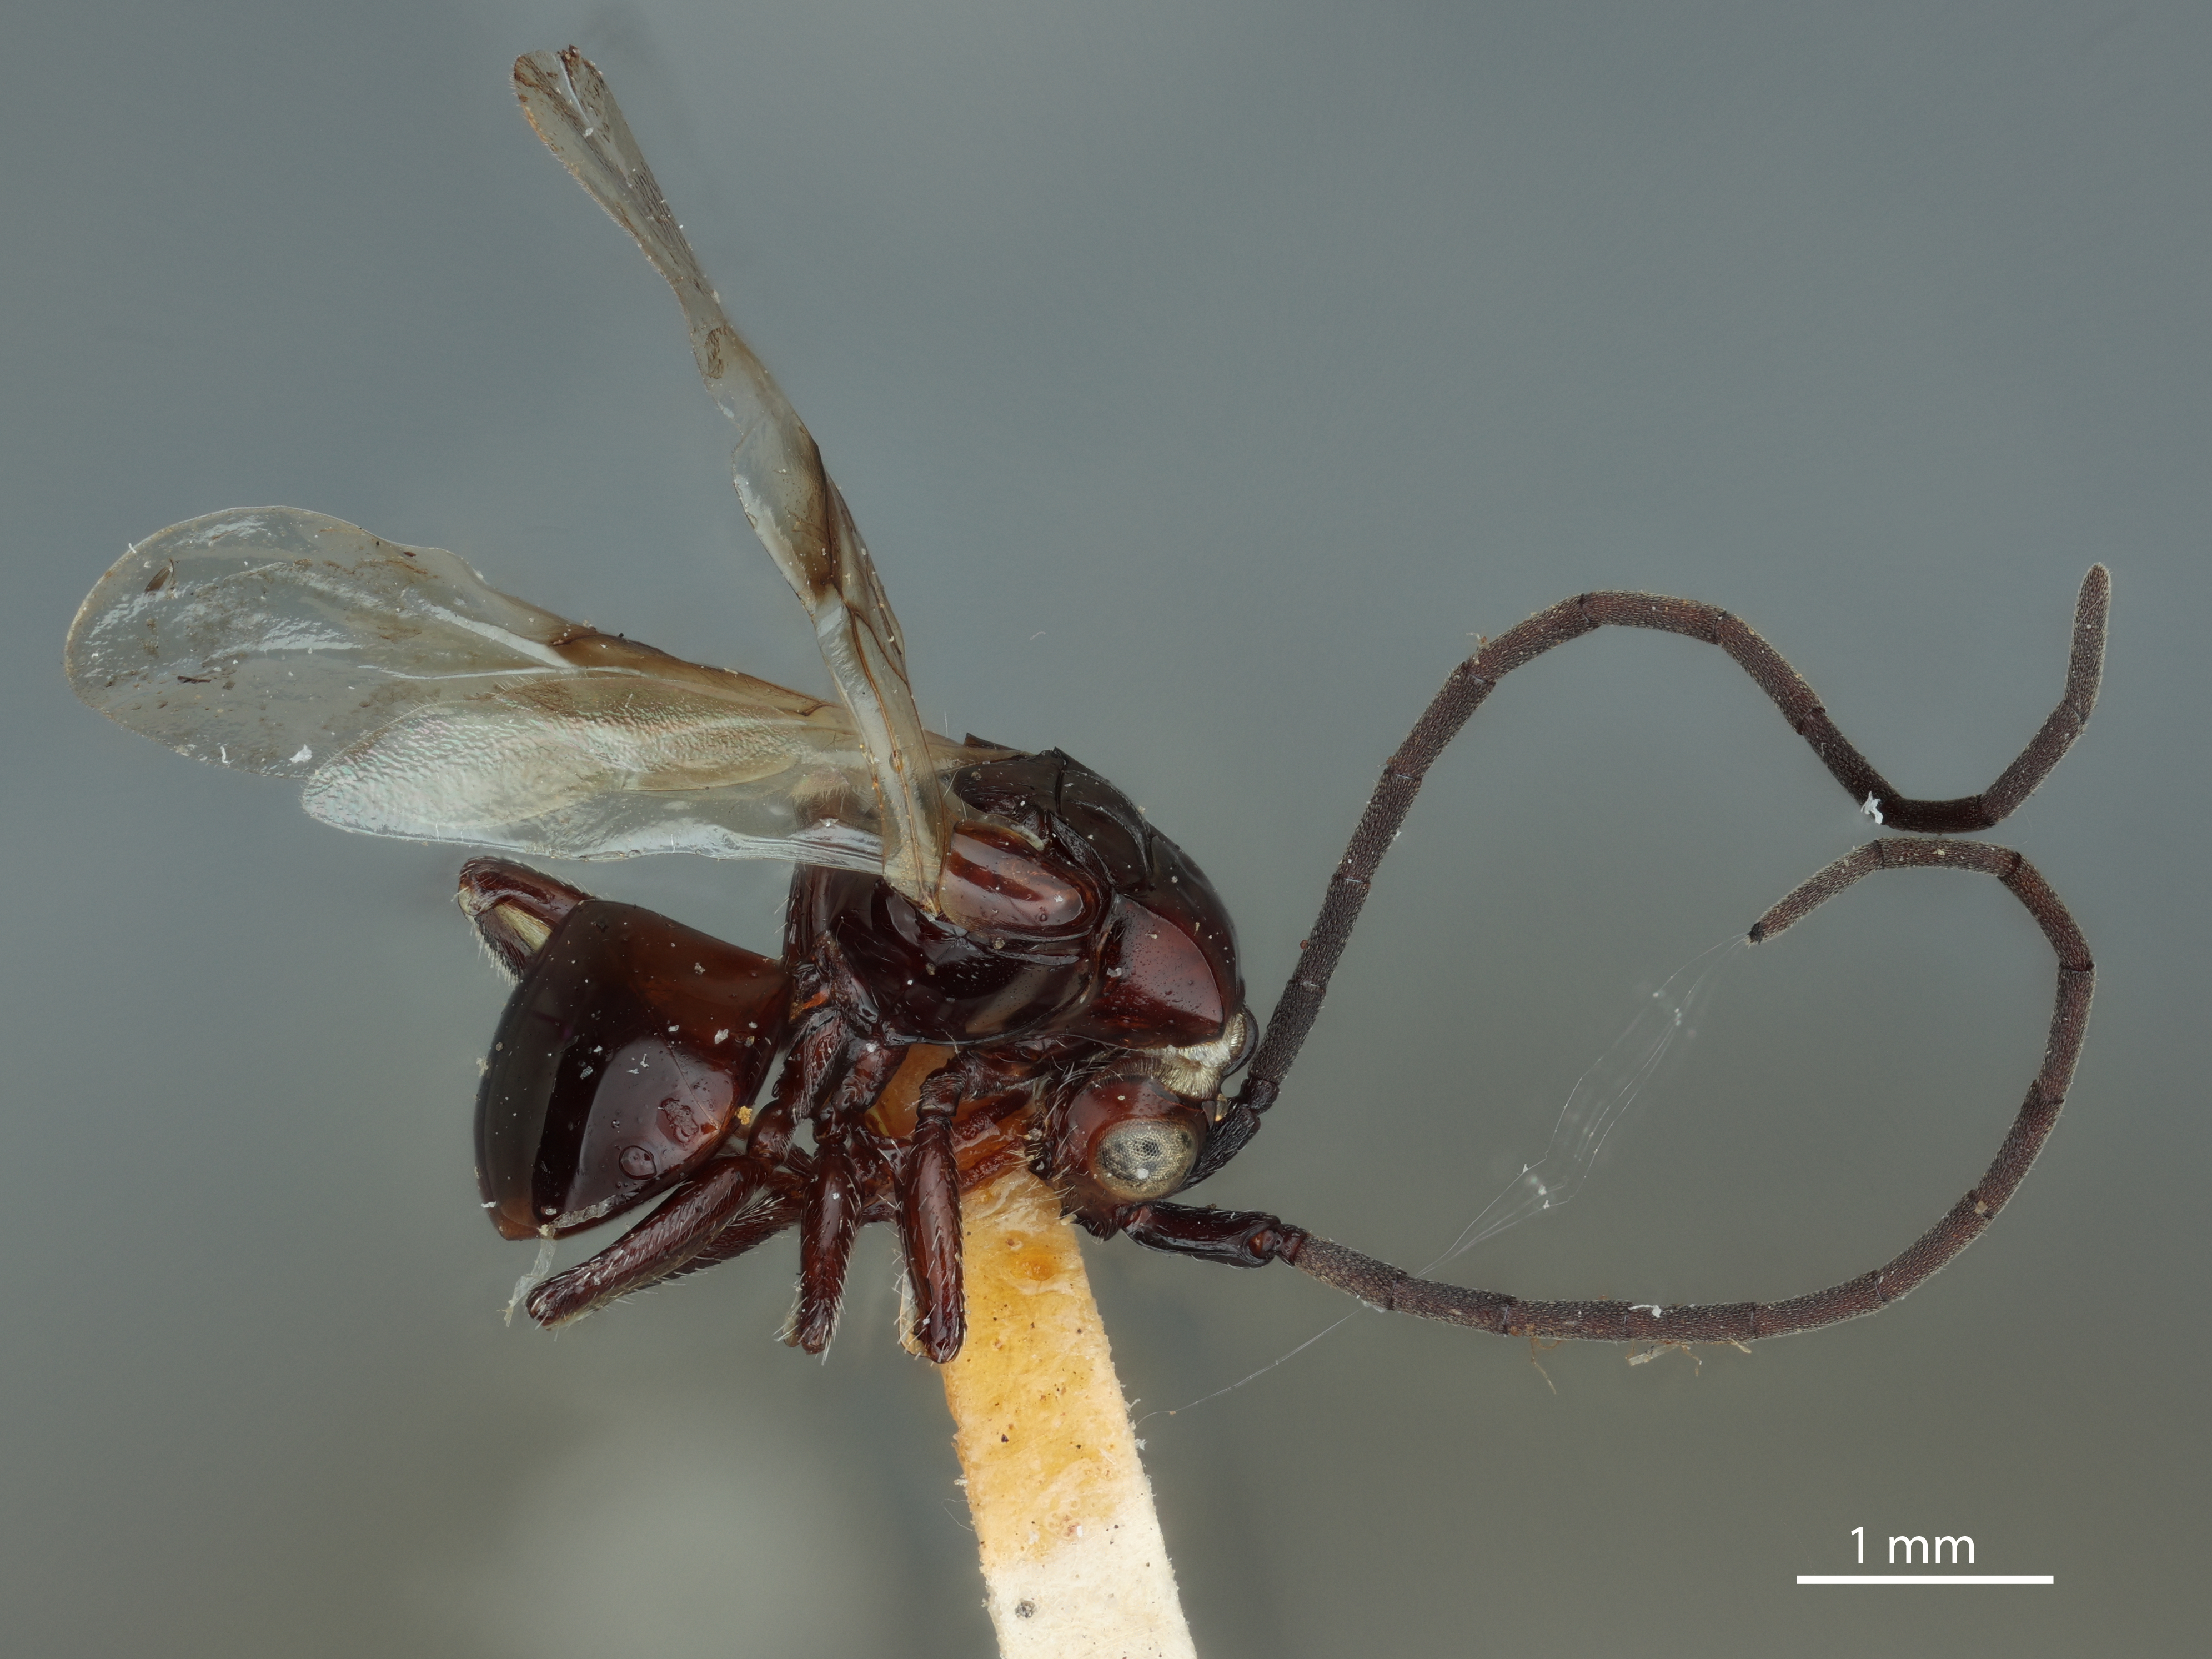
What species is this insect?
Loboscelidea nigra
